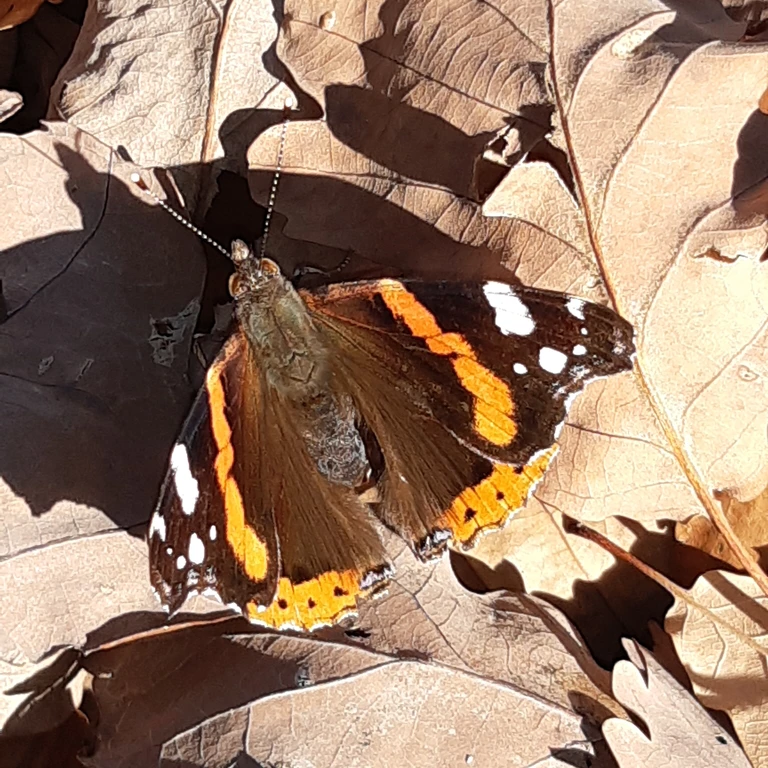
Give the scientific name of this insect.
Vanessa atalanta
